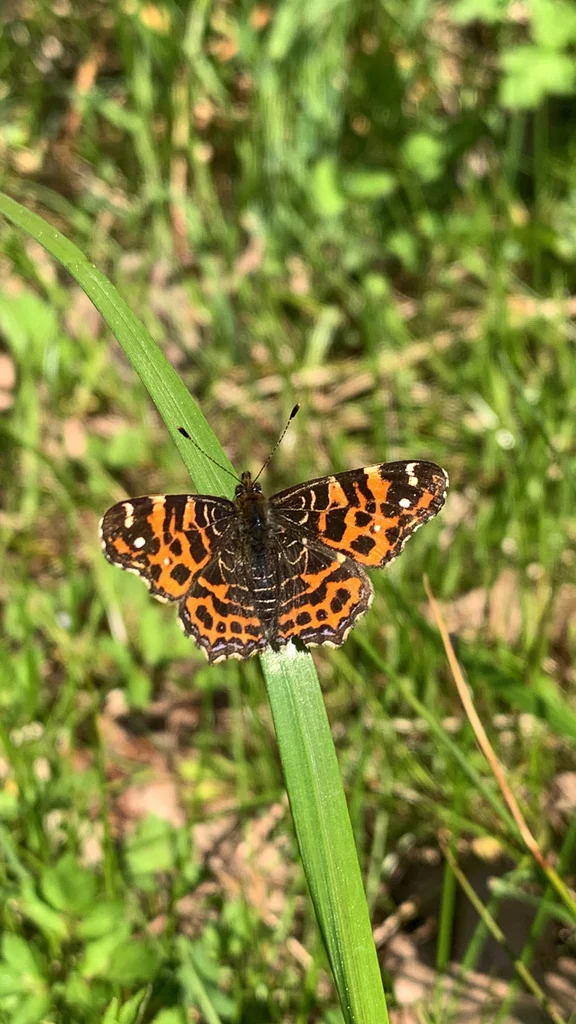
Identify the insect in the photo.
Araschnia levana
